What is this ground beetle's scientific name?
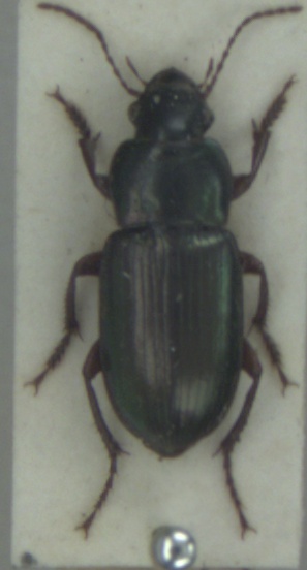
Harpalus affinis
